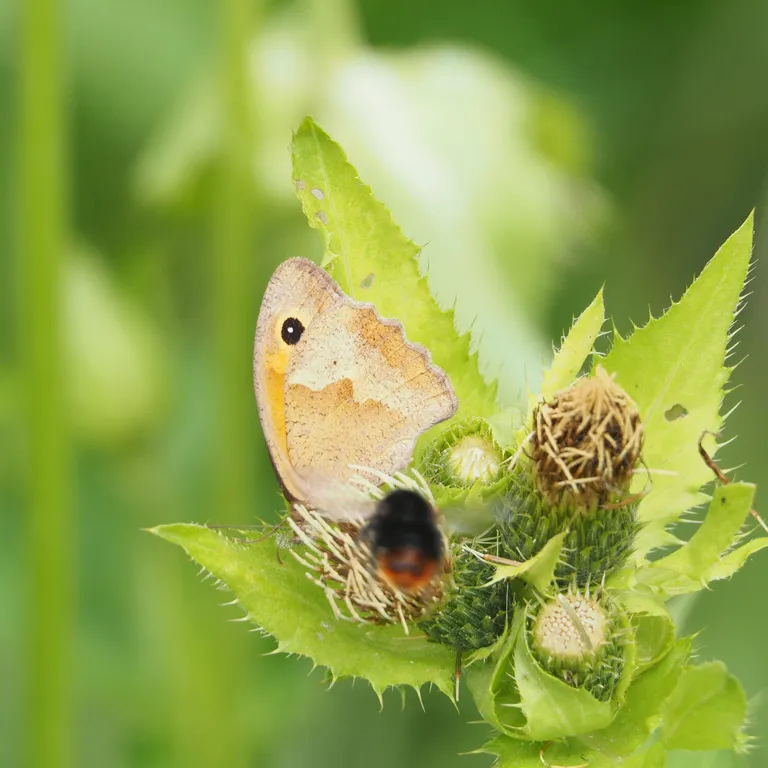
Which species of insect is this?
Maniola jurtina
